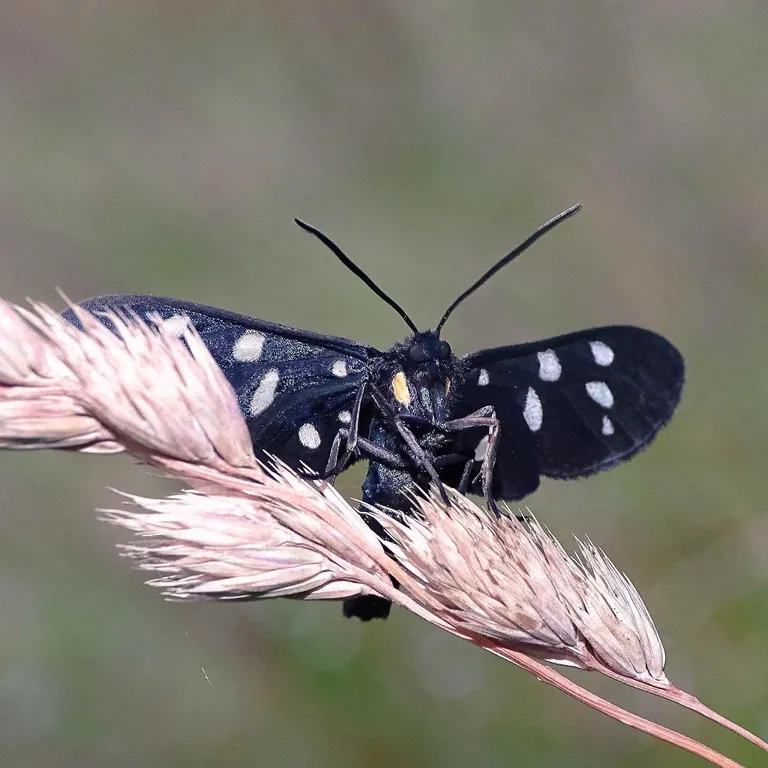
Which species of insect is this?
Amata phegea
